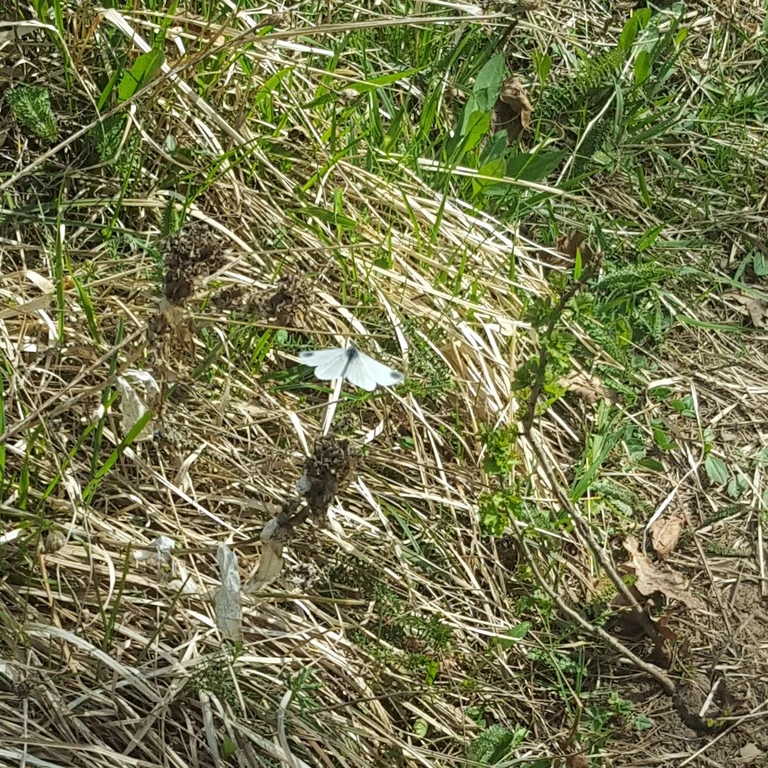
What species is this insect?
Leptidea sinapis/juvernica
